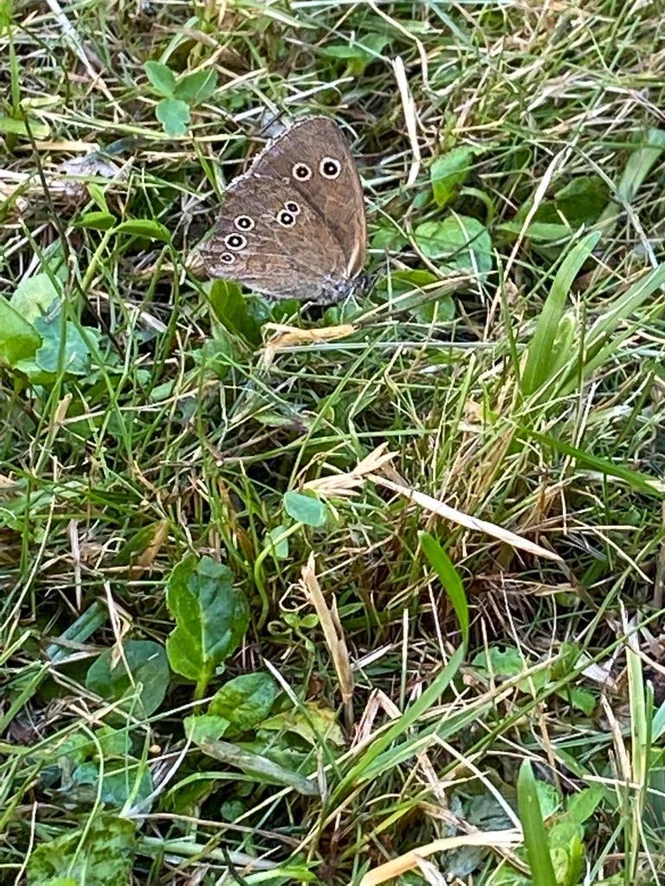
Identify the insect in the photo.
Aphantopus hyperantus
